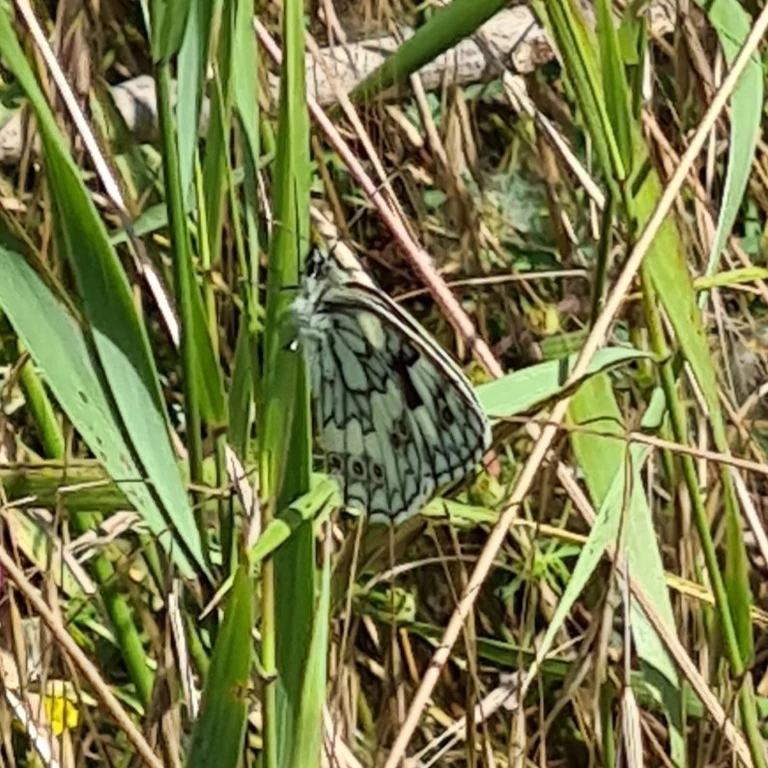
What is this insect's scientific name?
Melanargia galathea
